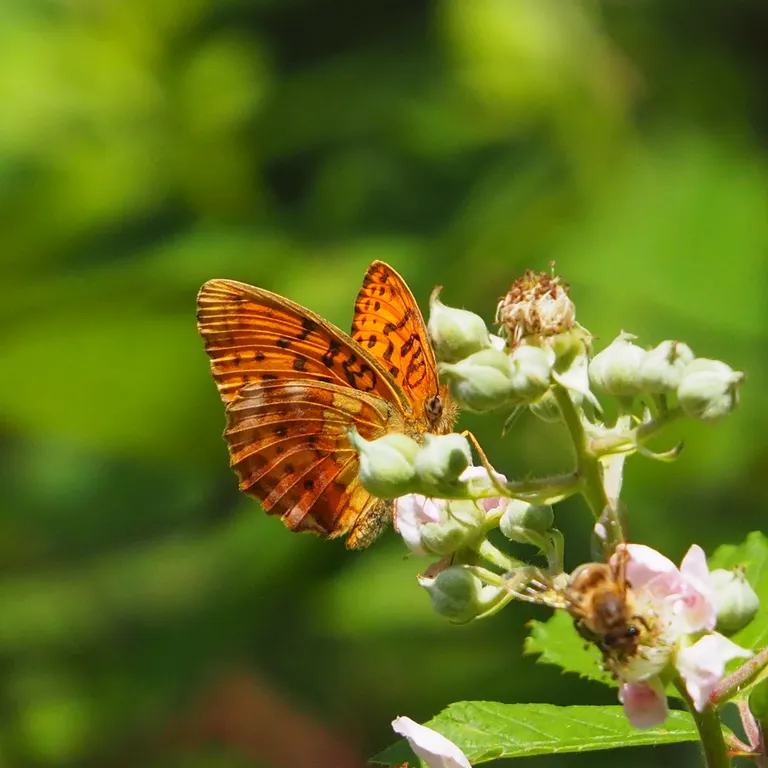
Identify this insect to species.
Brenthis daphne
